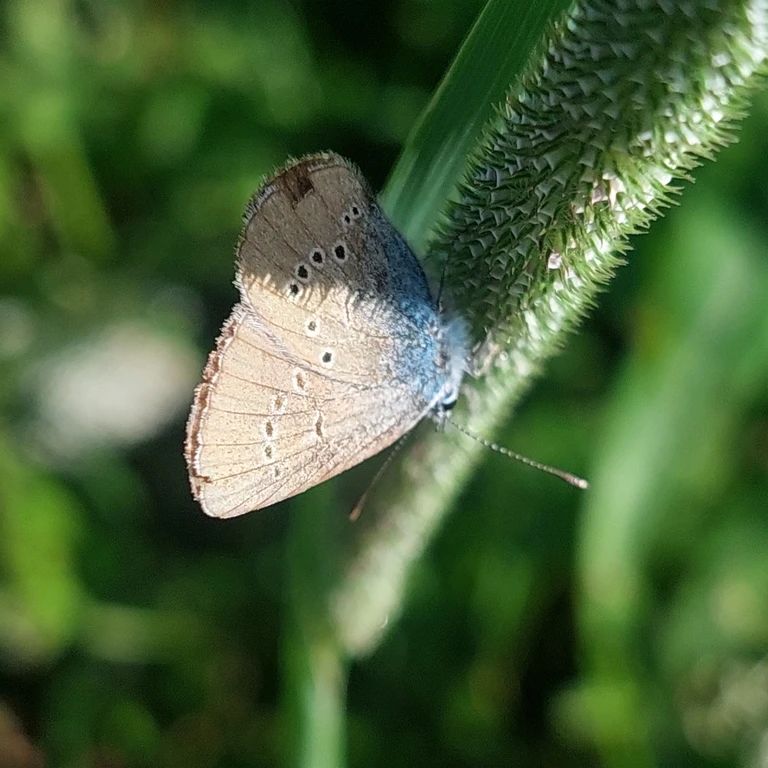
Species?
Cyaniris semiargus
